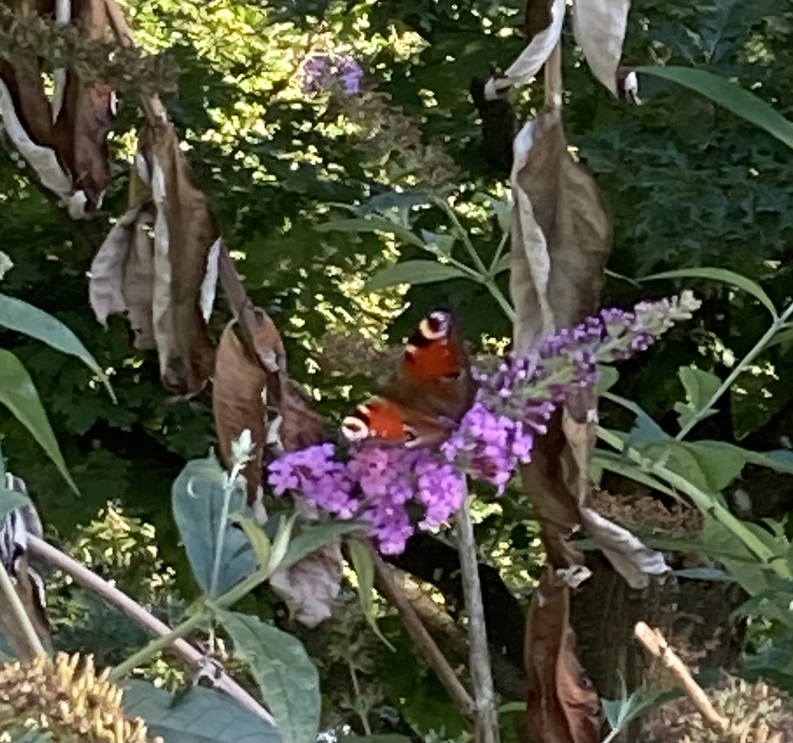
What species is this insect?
Aglais io
